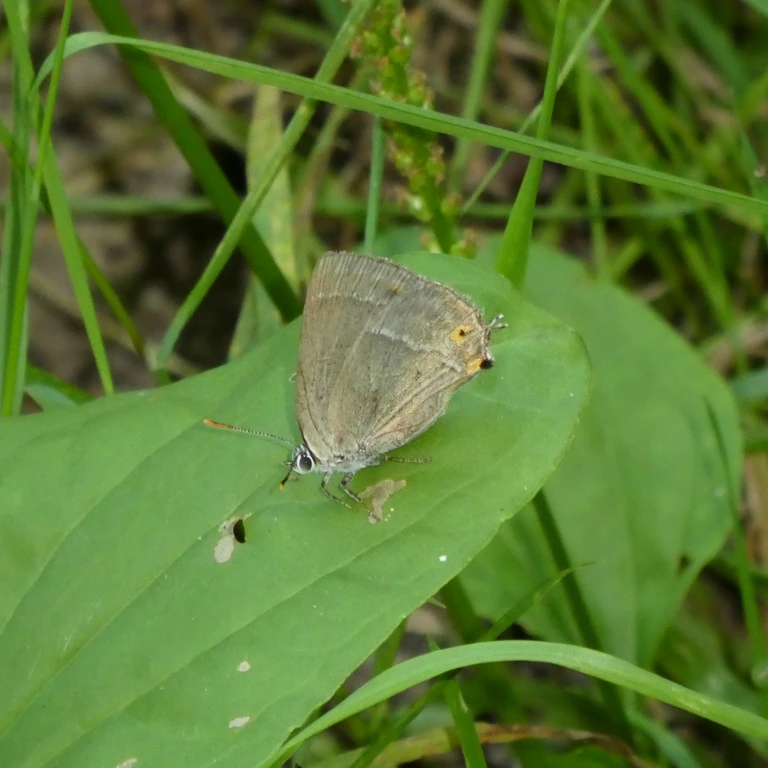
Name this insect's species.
Favonius quercus (also Quercusia quercus)
